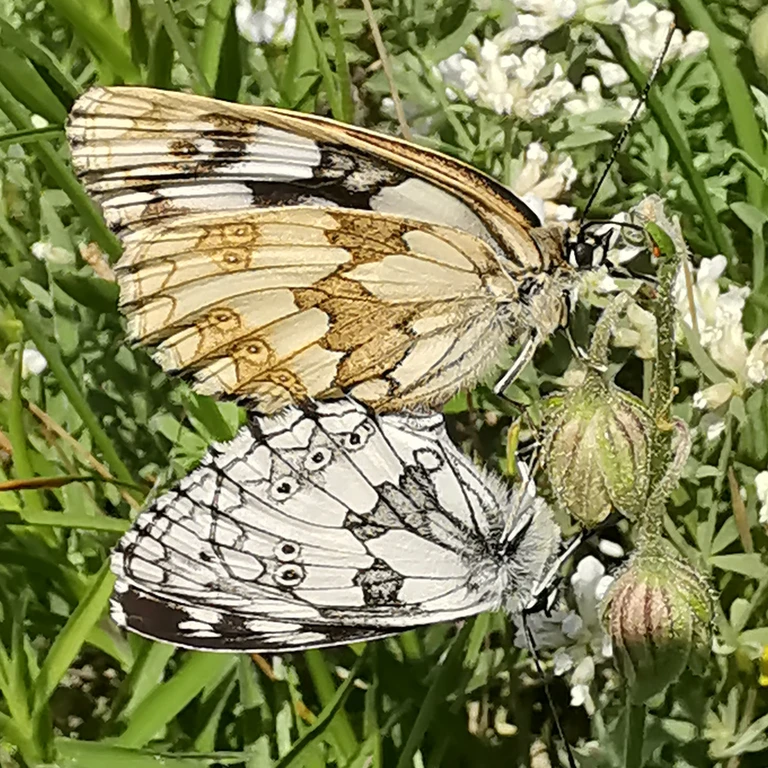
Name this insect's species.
Melanargia galathea
